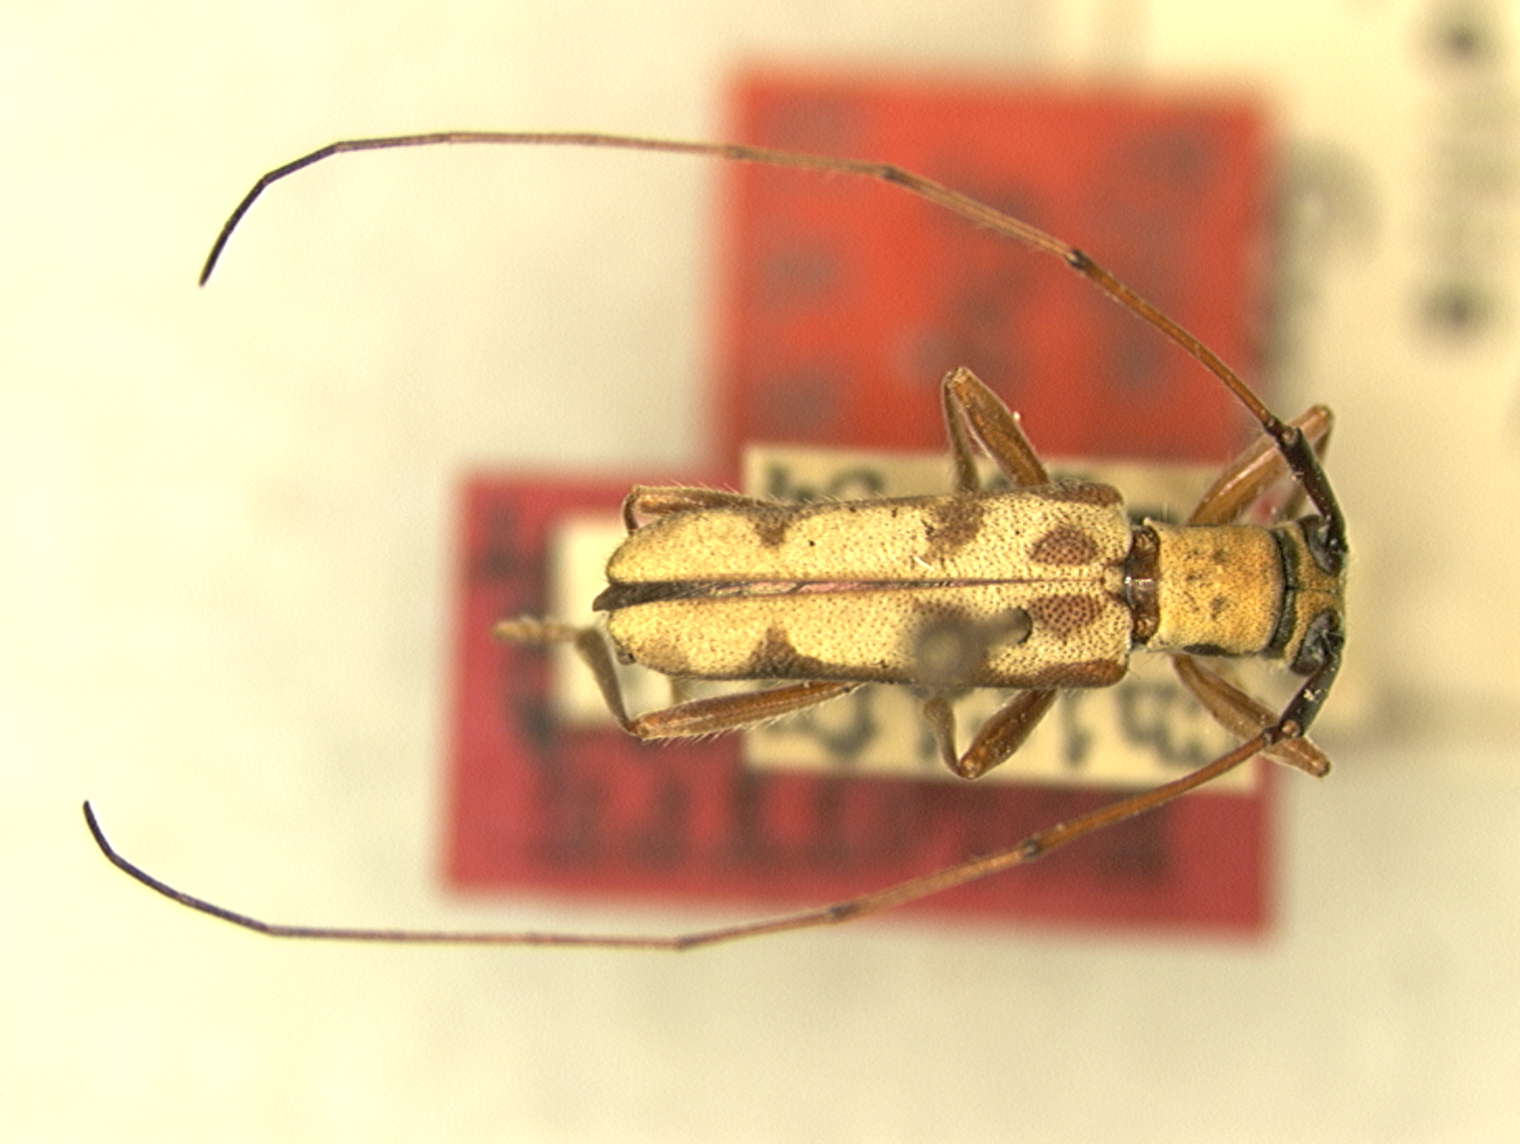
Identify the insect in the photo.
Neoserixia longicollis
